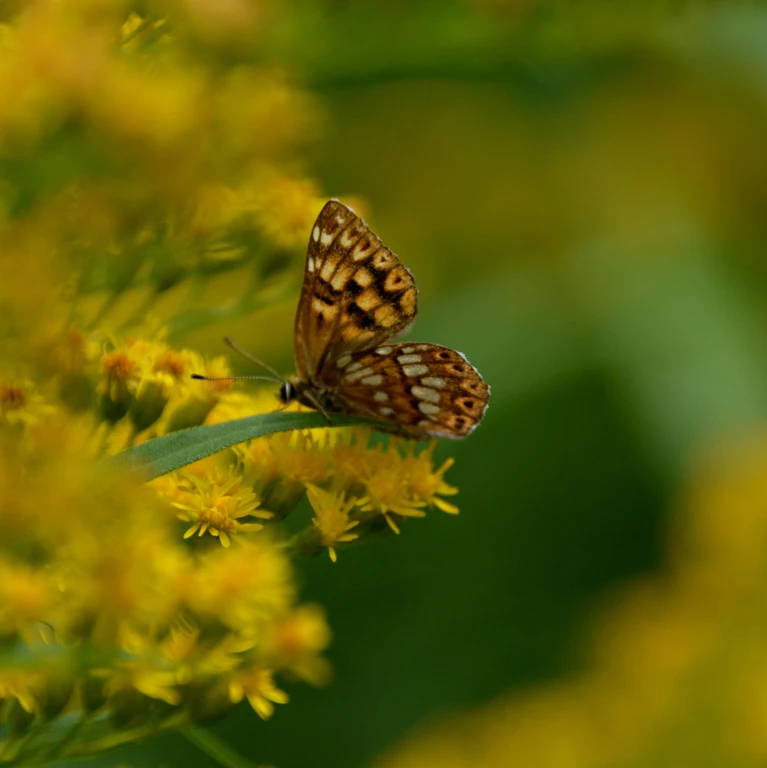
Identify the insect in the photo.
Hamearis lucina
